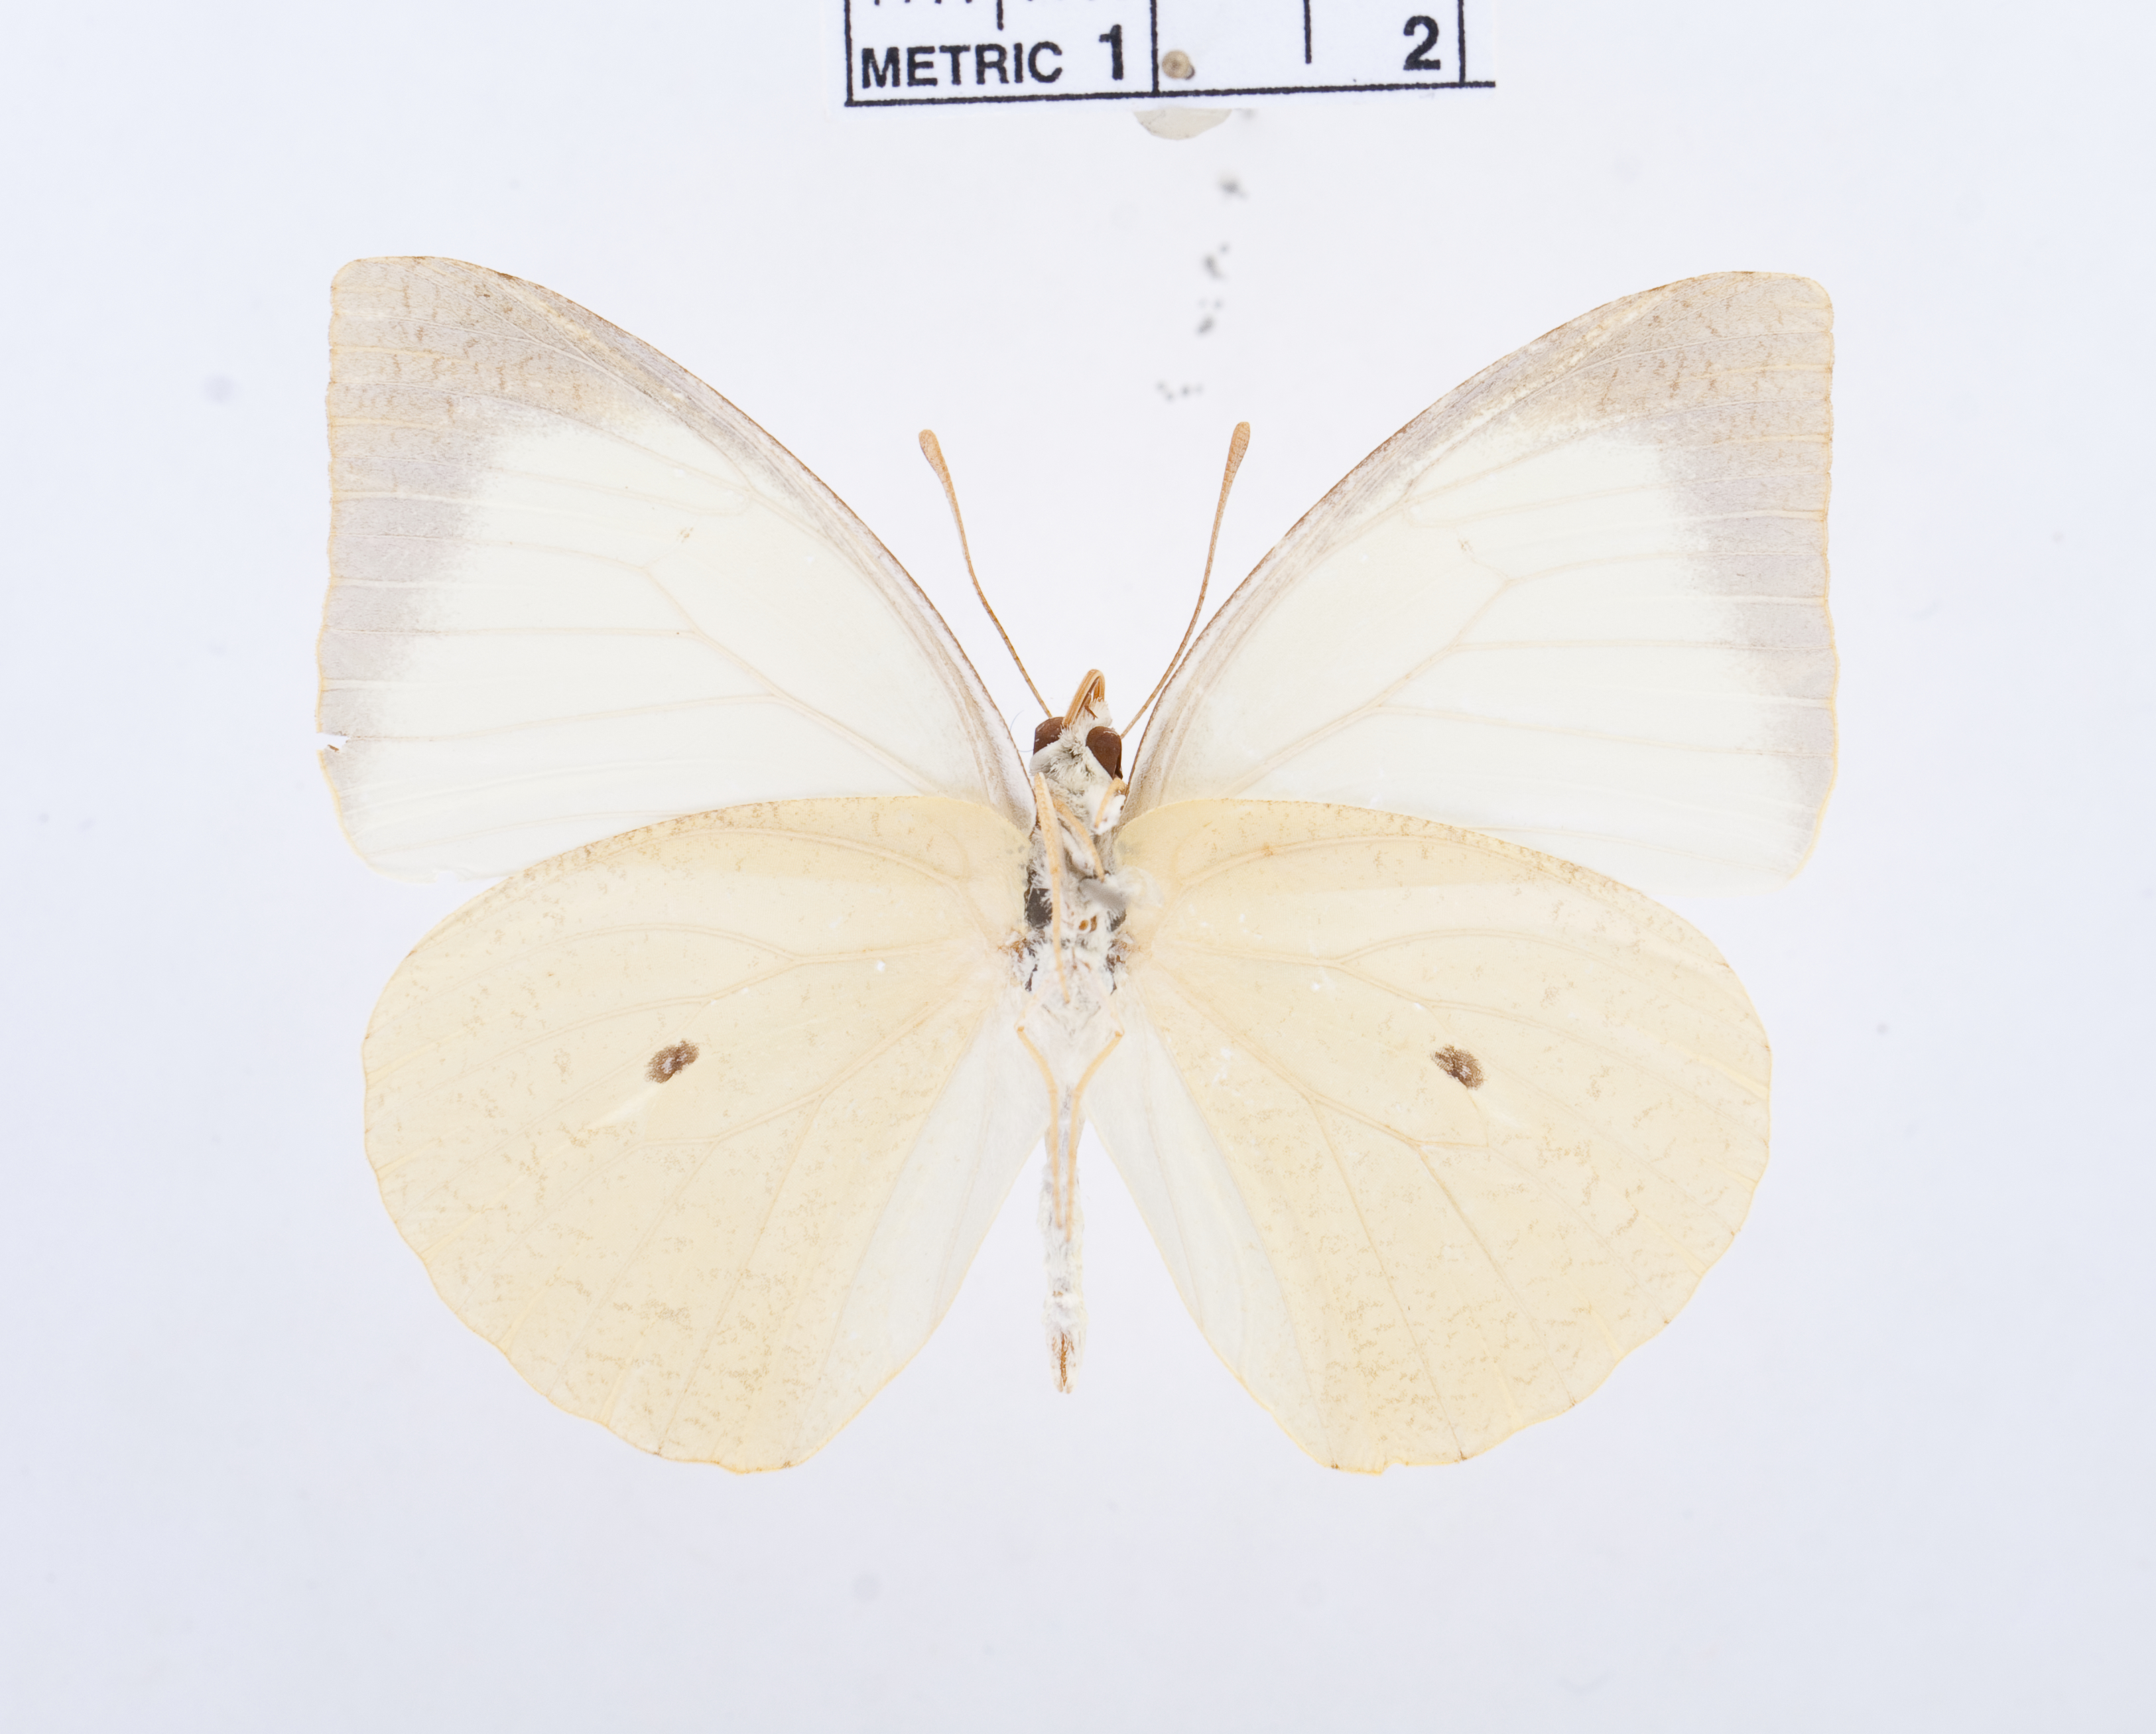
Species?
Nepheronia buquetii
